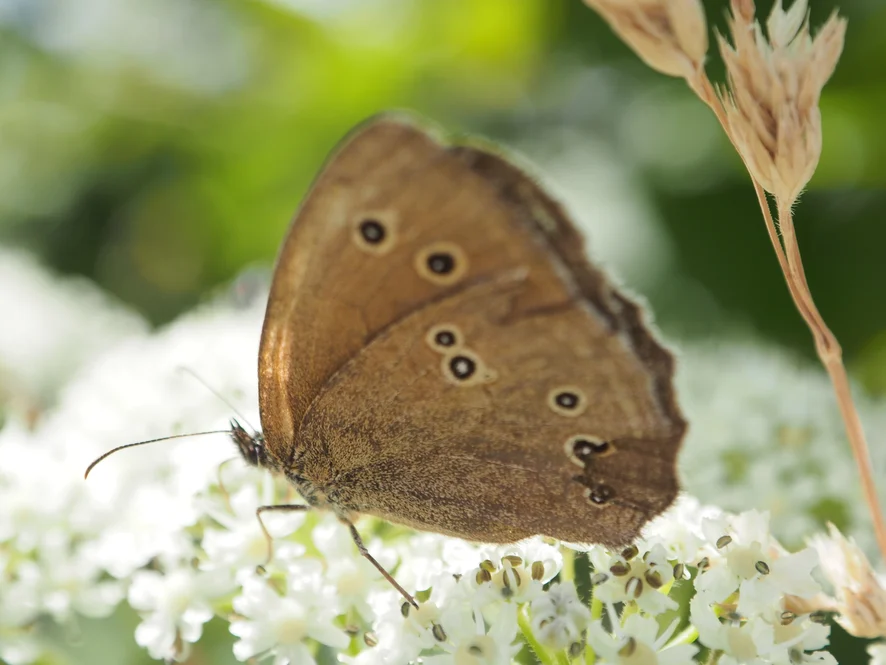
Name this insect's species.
Aphantopus hyperantus
